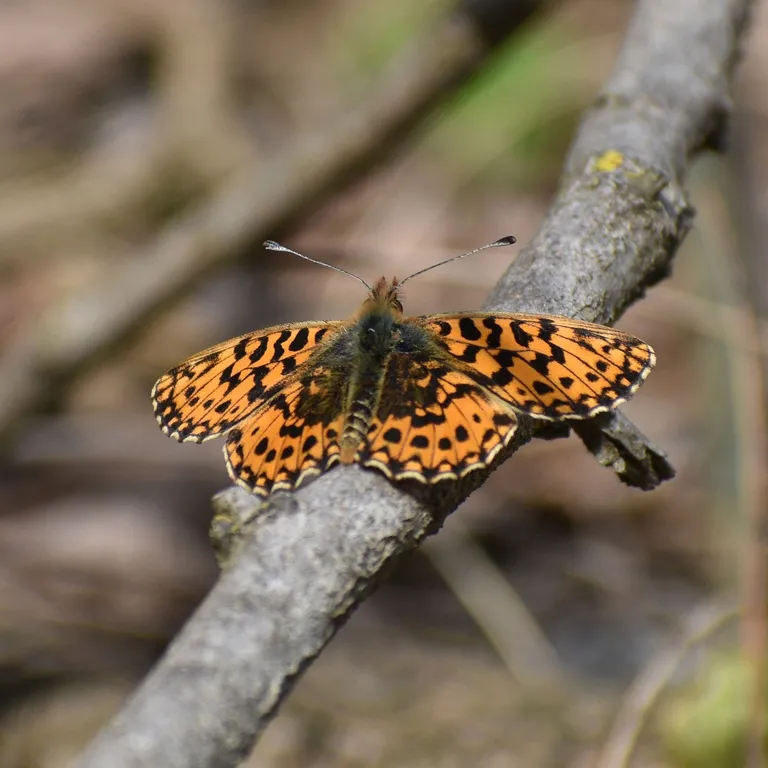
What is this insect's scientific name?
Boloria dia
